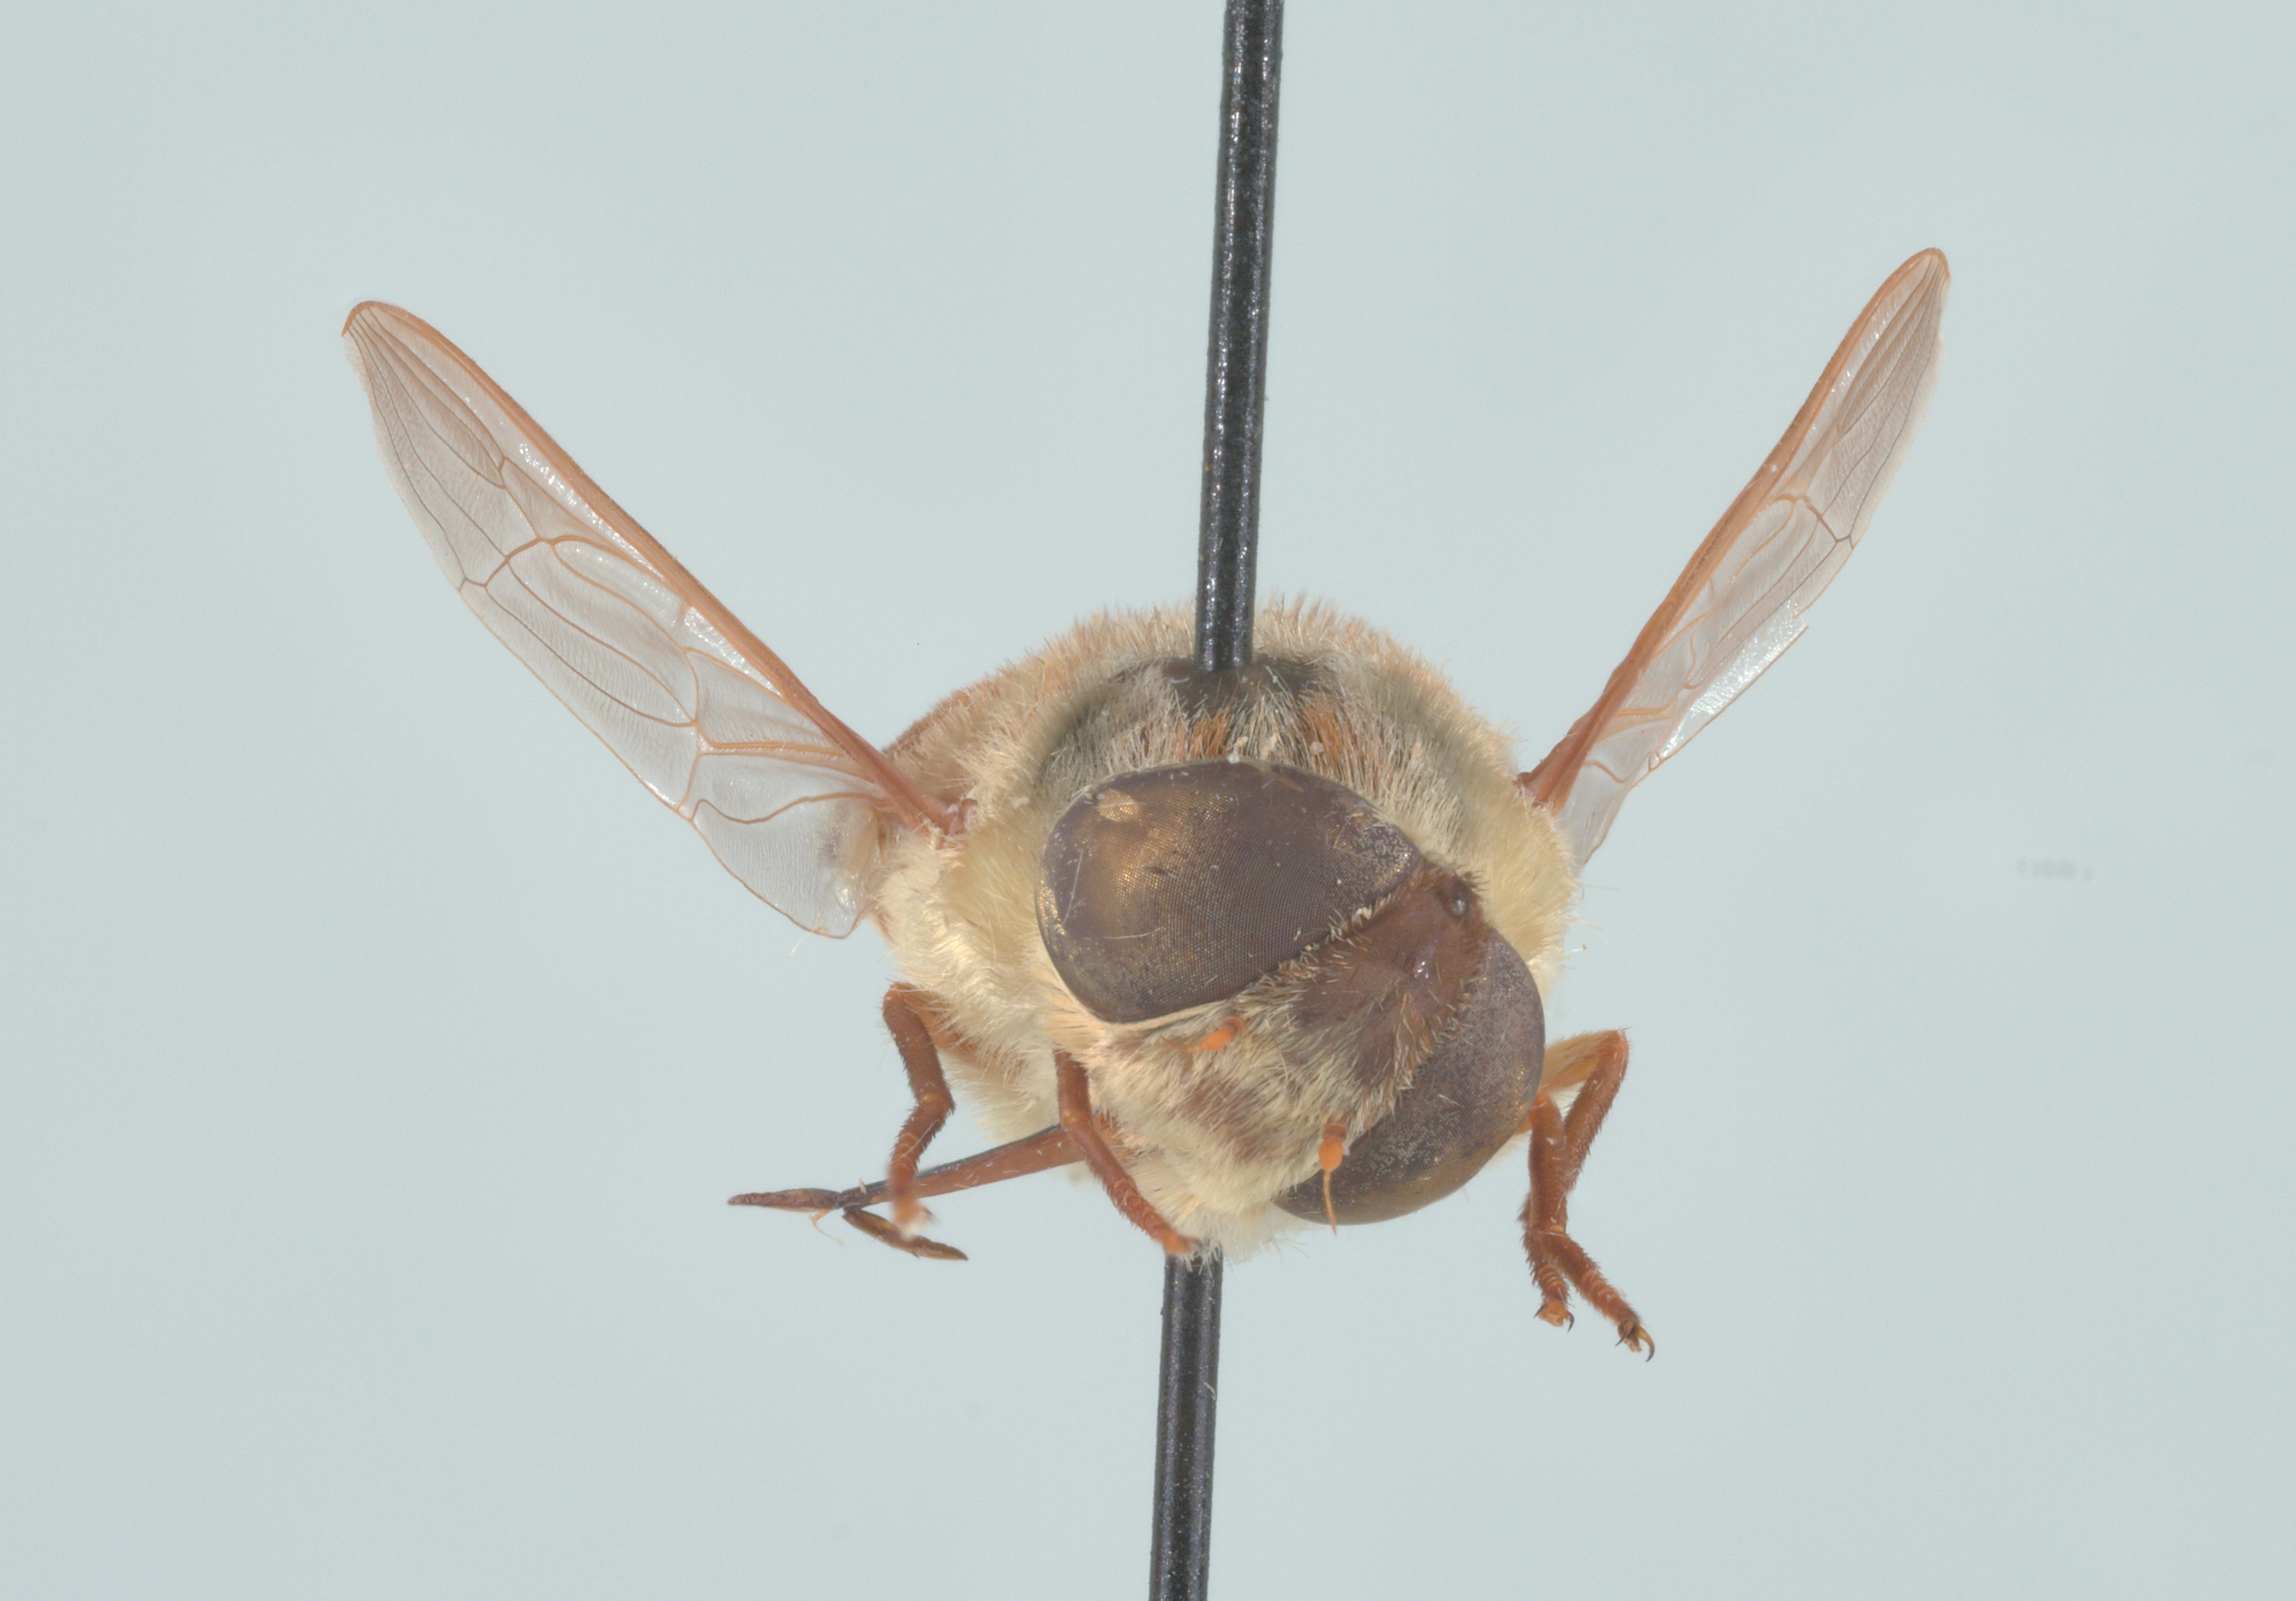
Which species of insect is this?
Neorhynchocephalus volaticus
